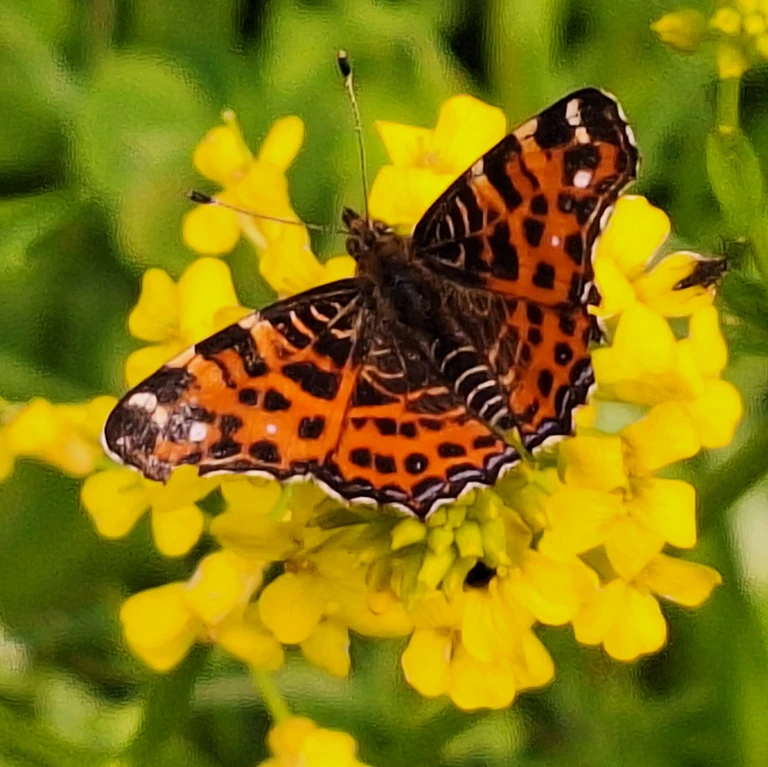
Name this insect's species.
Araschnia levana
